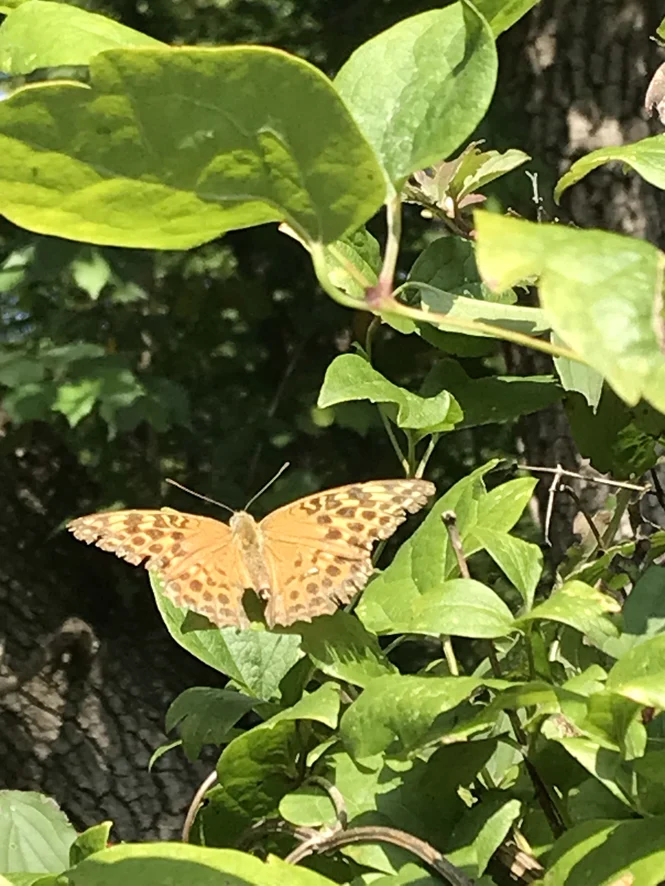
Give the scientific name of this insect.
Argynnis paphia
